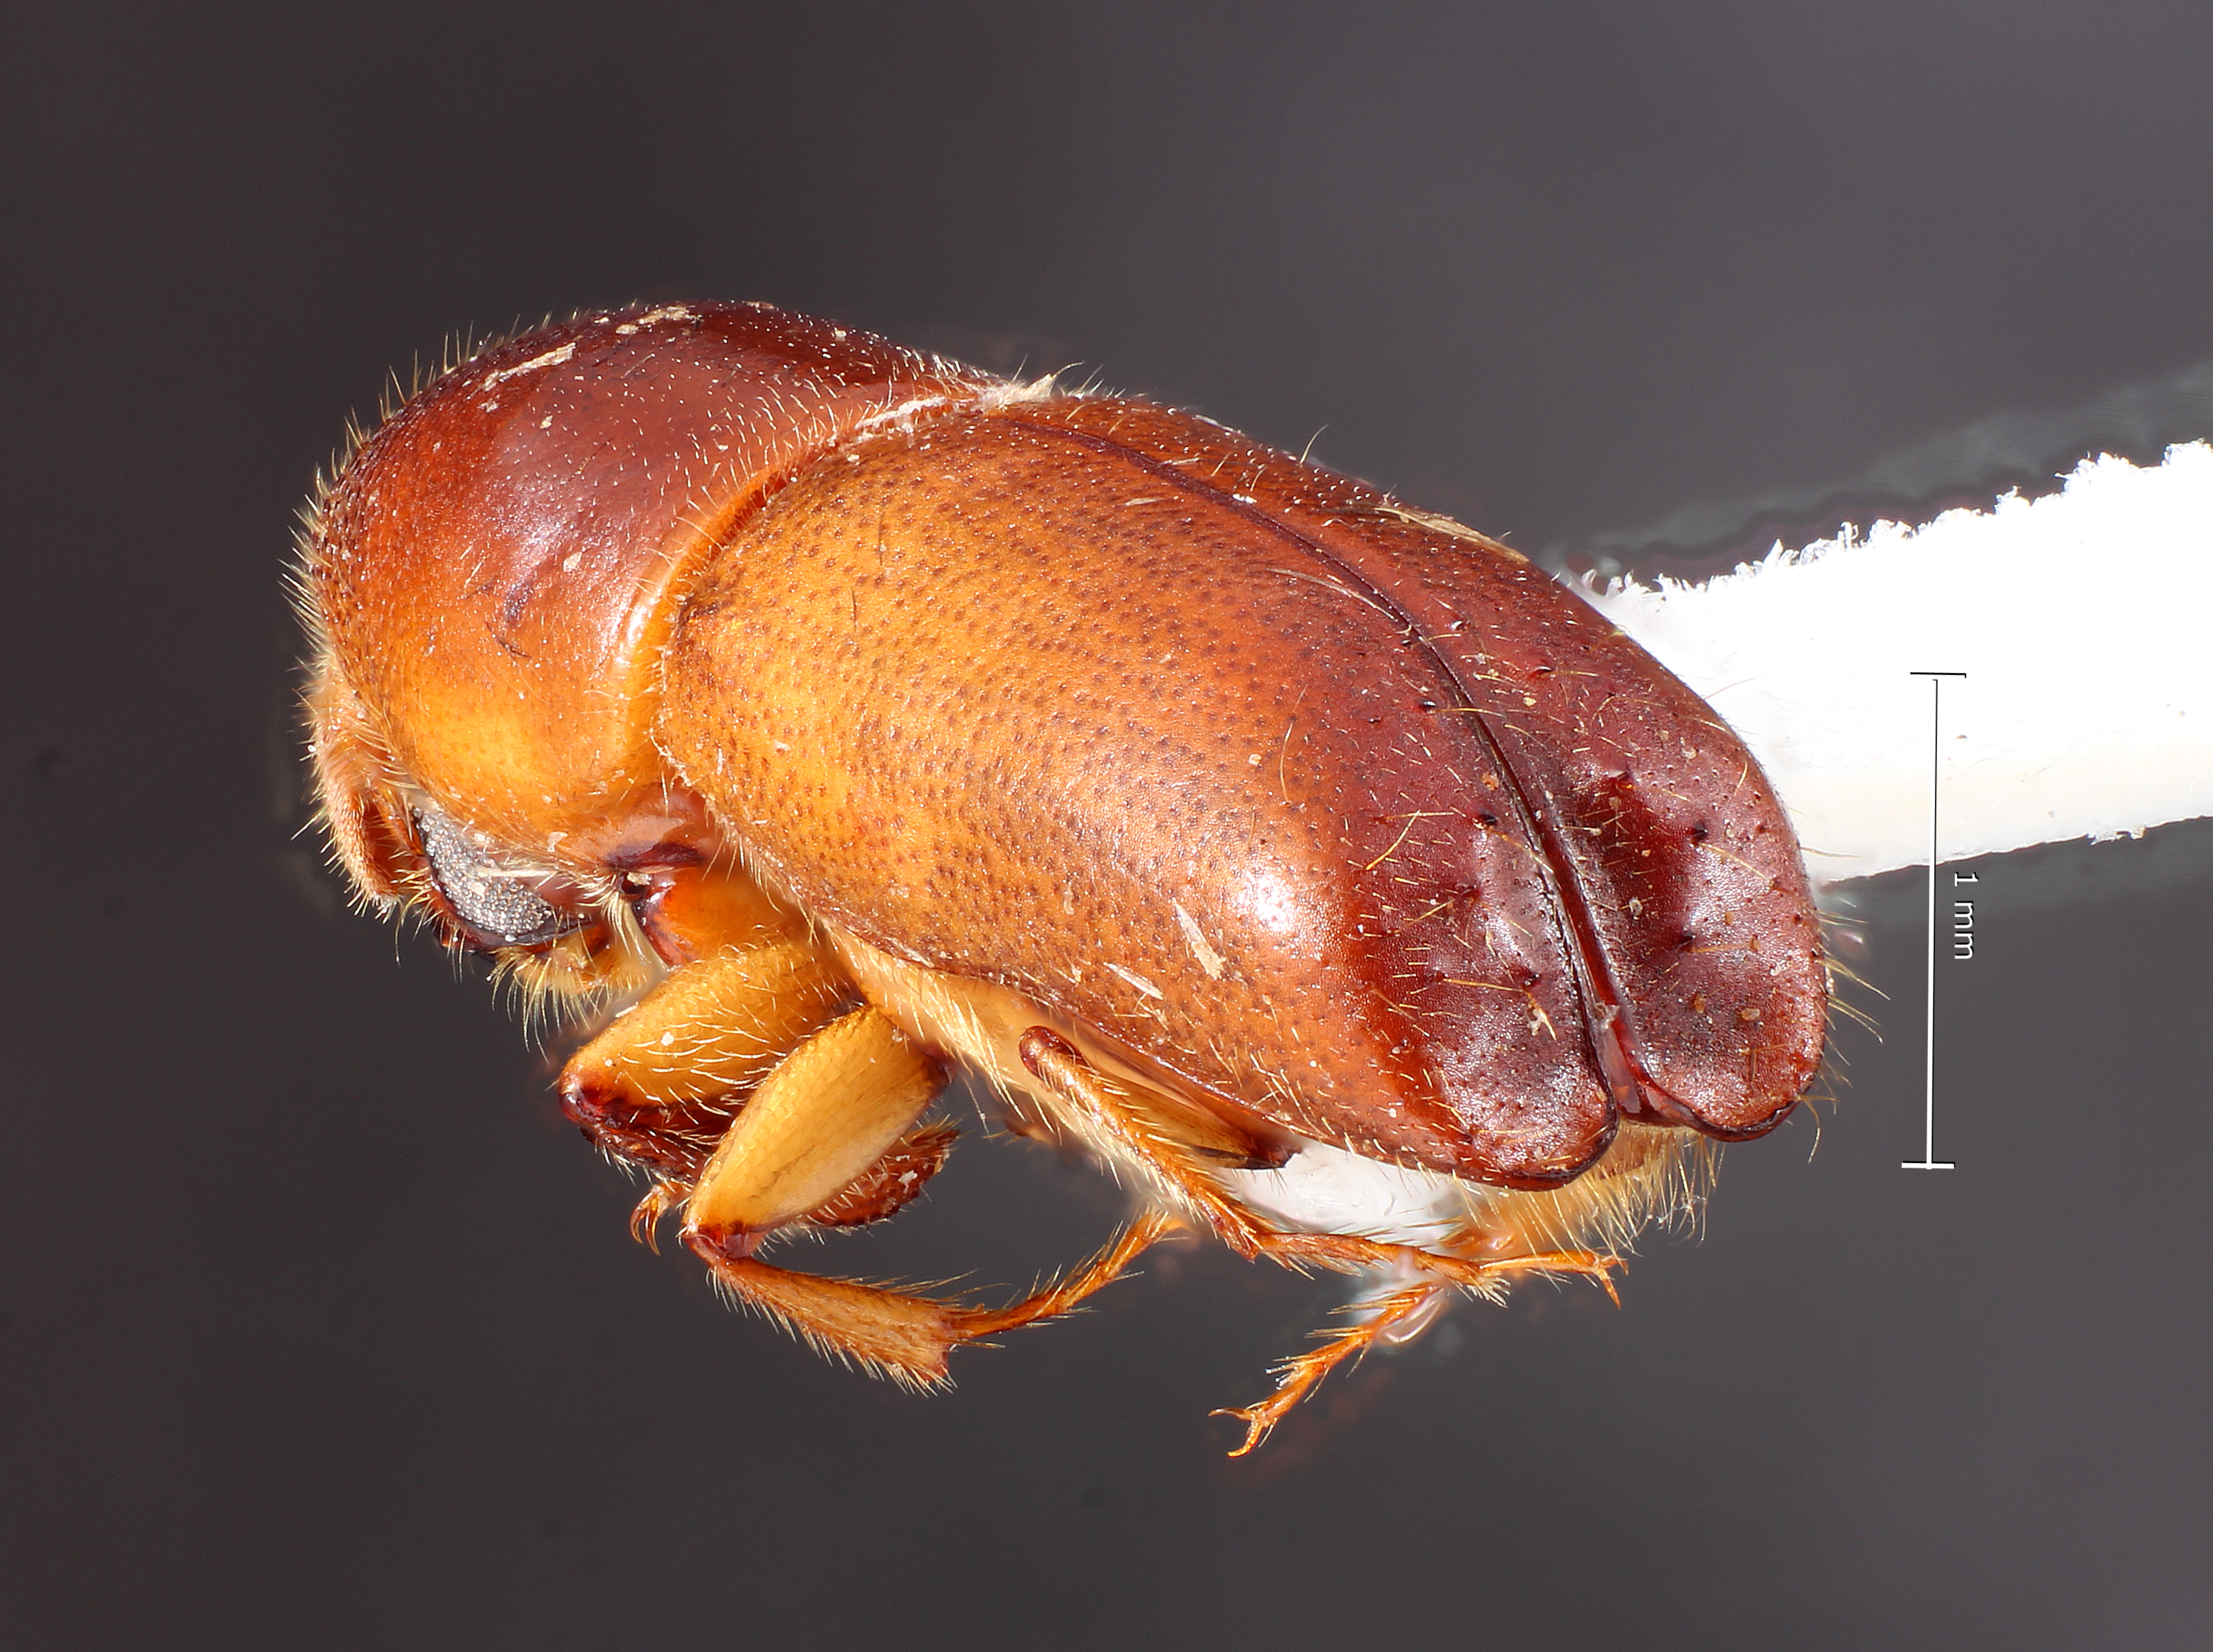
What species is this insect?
Monarthrum gnarum
